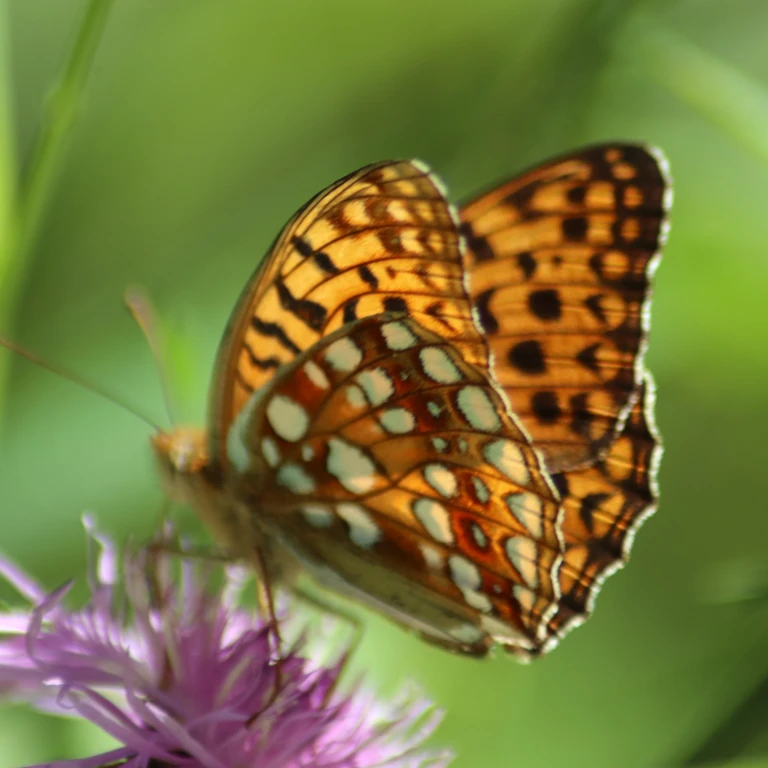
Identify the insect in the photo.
Fabriciana adippe
